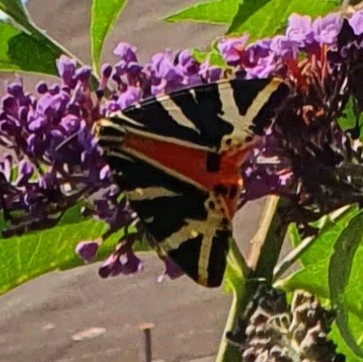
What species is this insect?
Euplagia quadripunctaria
